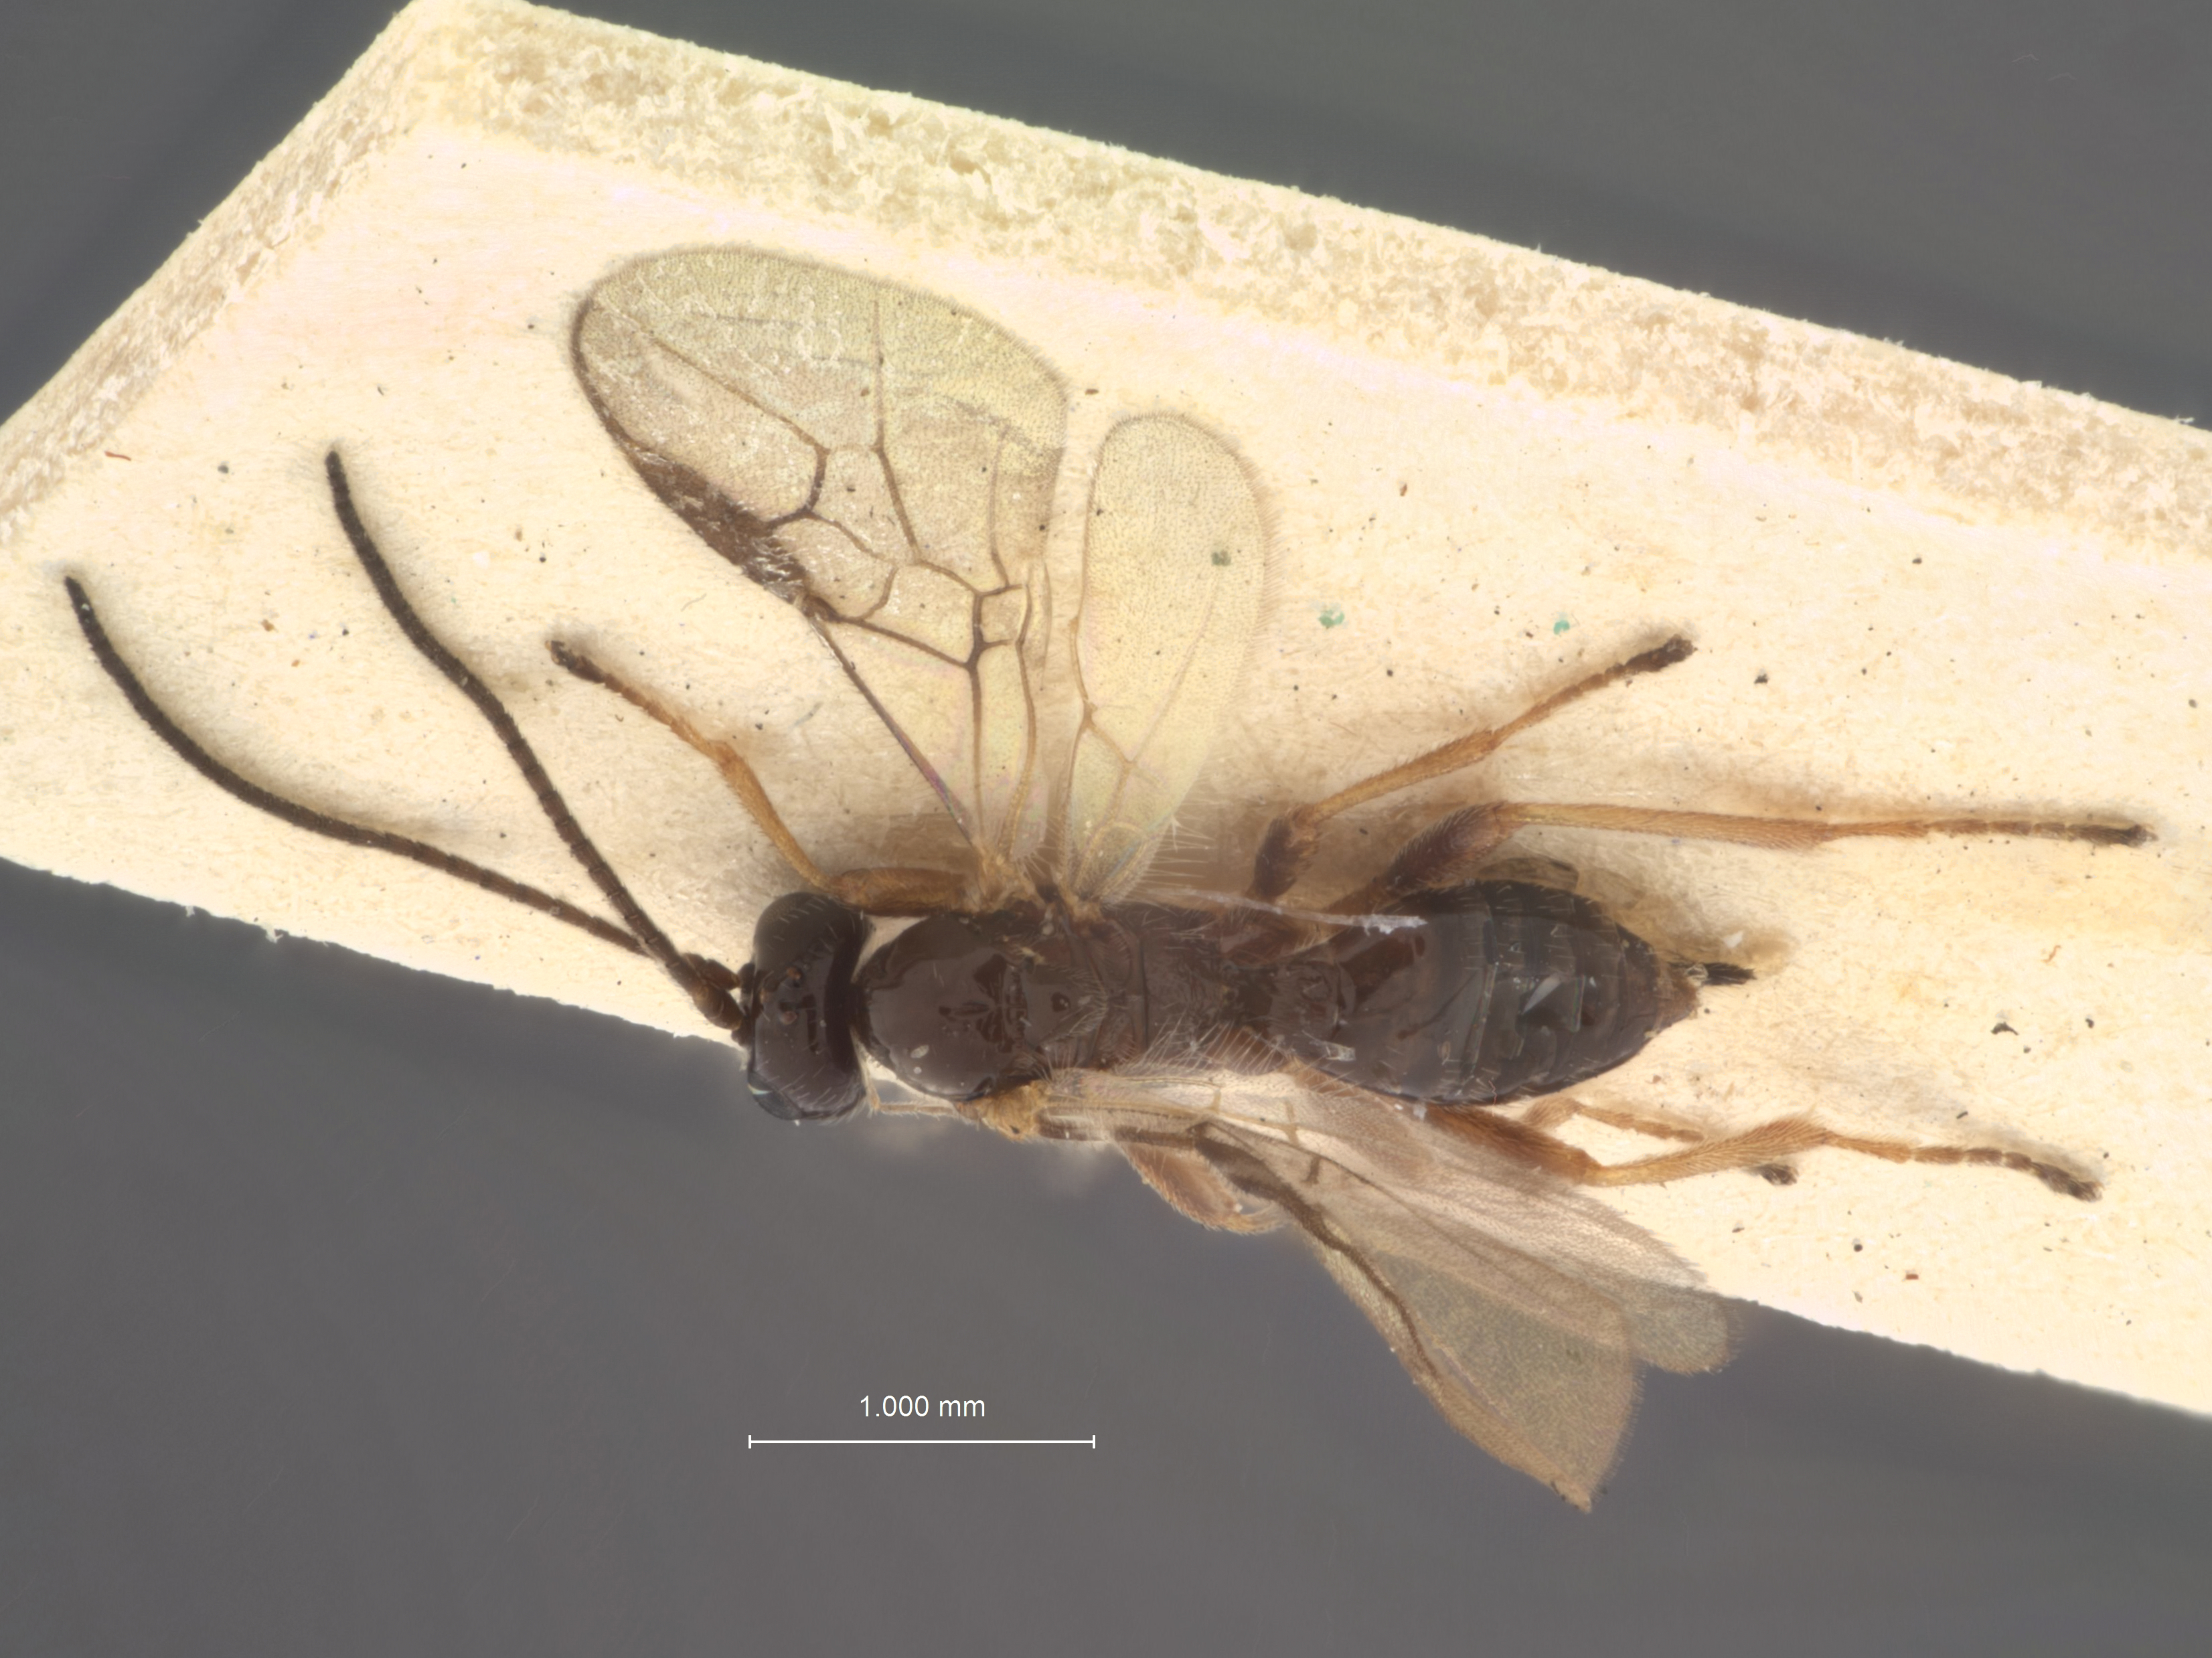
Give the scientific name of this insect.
Opius nitidus
